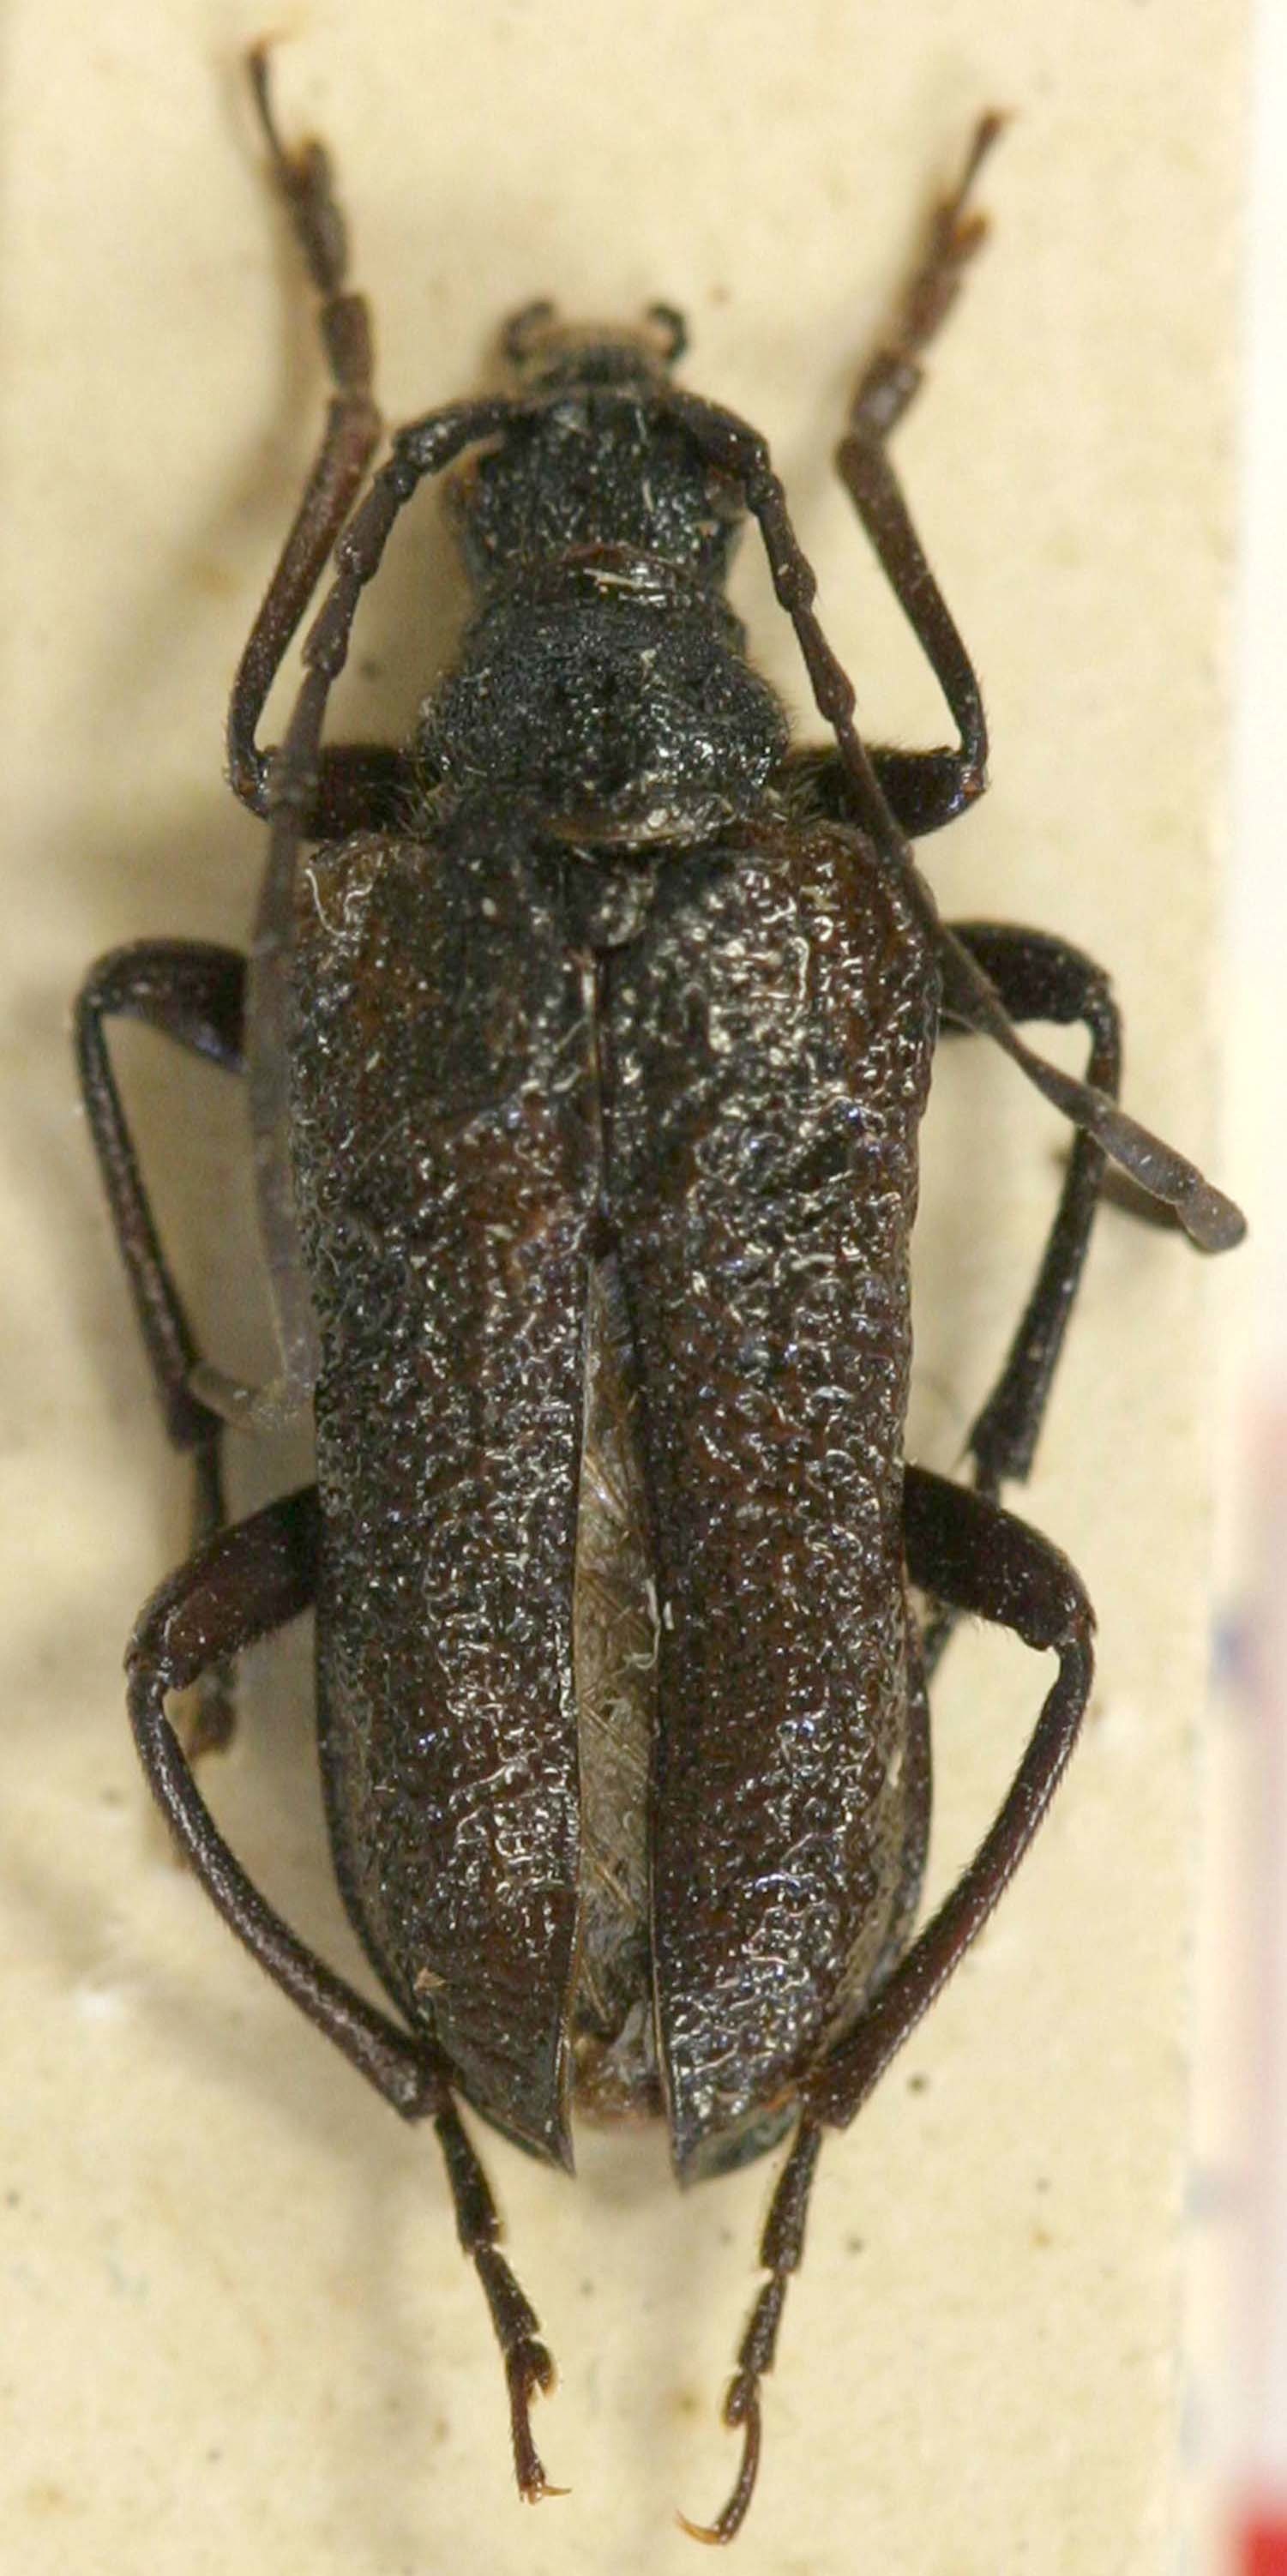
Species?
Gaurotes excellens
